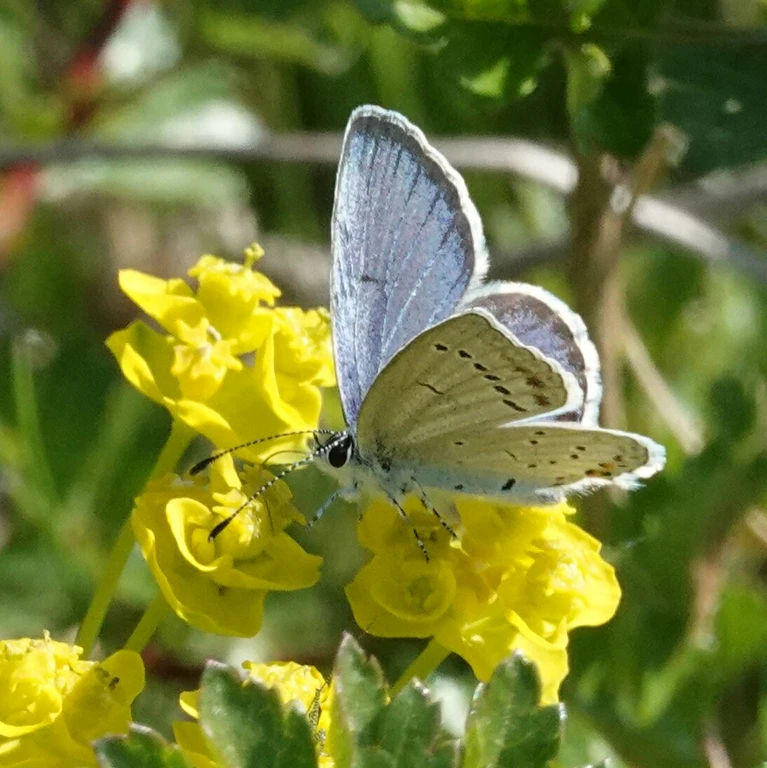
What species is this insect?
Cupido argiades (also Elkalyce argiades)
